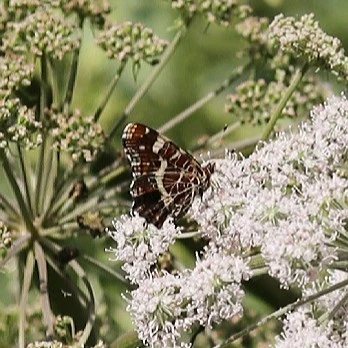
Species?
Araschnia levana
